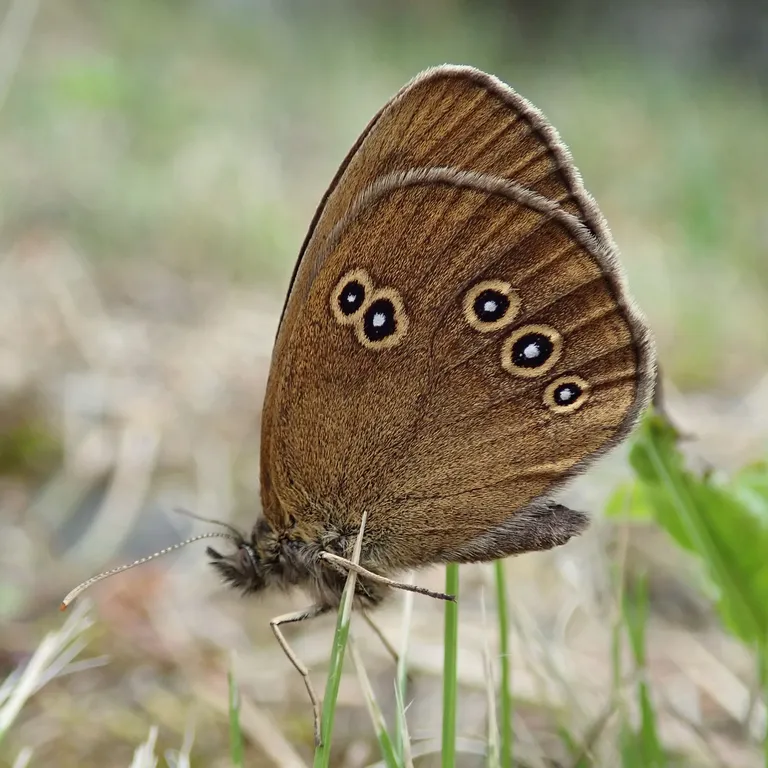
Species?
Aphantopus hyperantus
